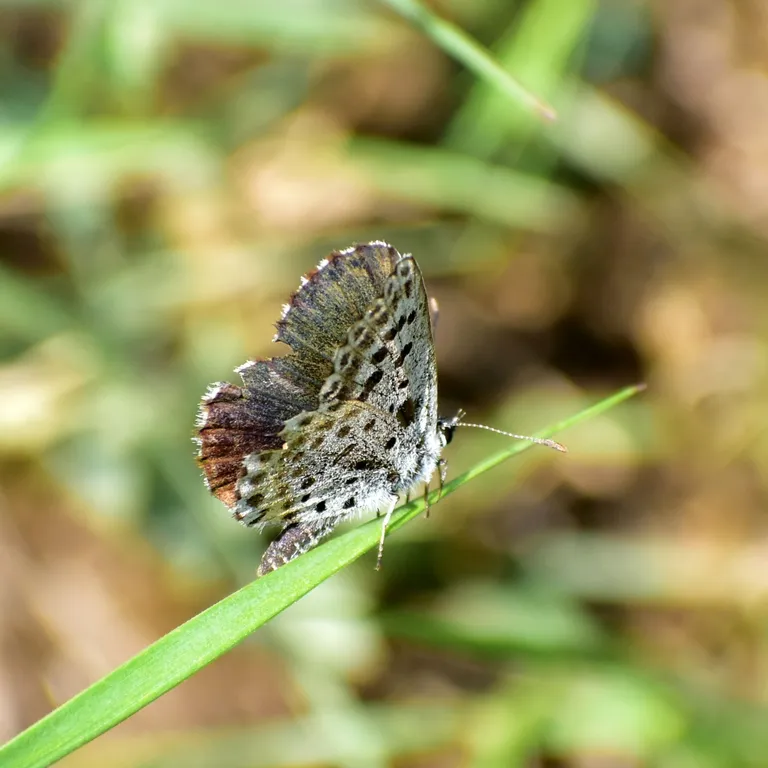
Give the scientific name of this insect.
Scolitantides orion
